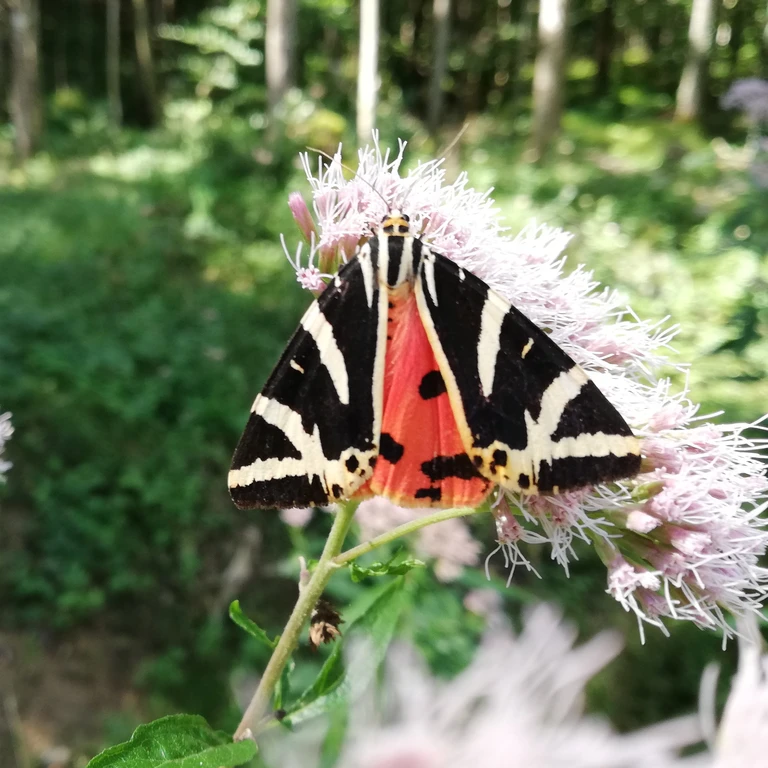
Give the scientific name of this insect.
Euplagia quadripunctaria
